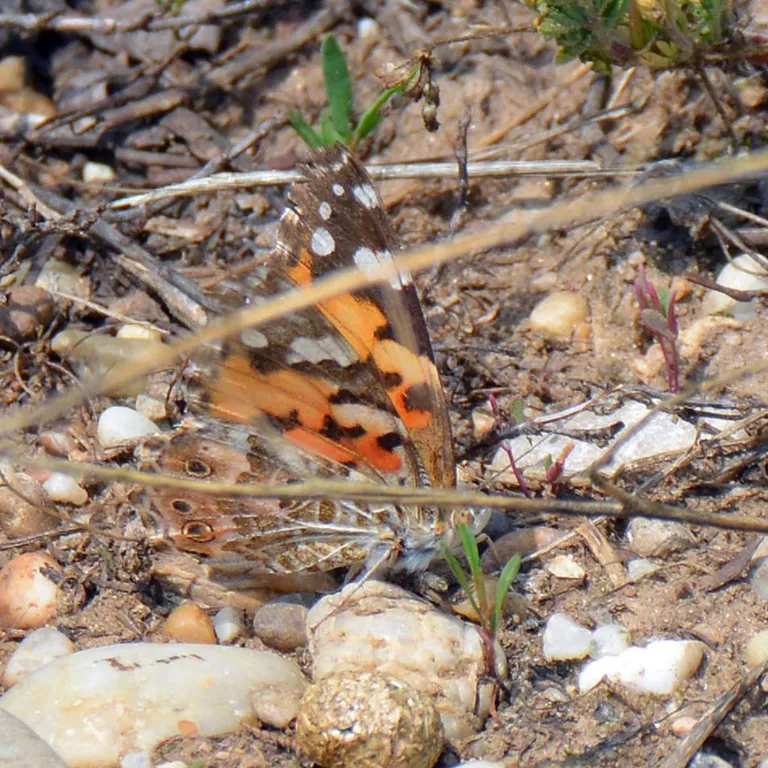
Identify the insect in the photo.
Vanessa cardui
